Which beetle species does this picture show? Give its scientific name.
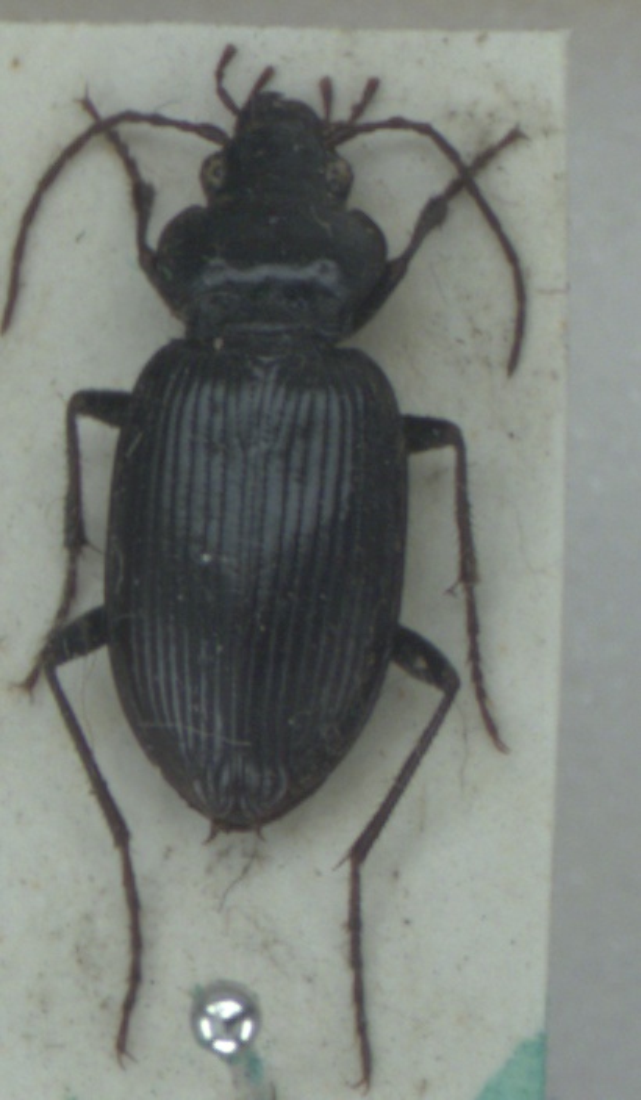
Nebria brevicollis
